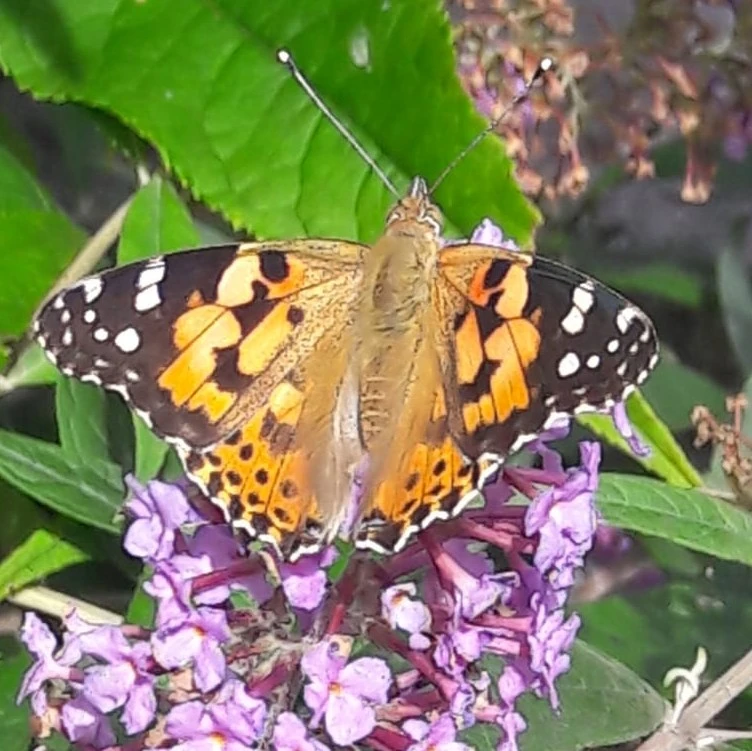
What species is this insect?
Vanessa cardui
